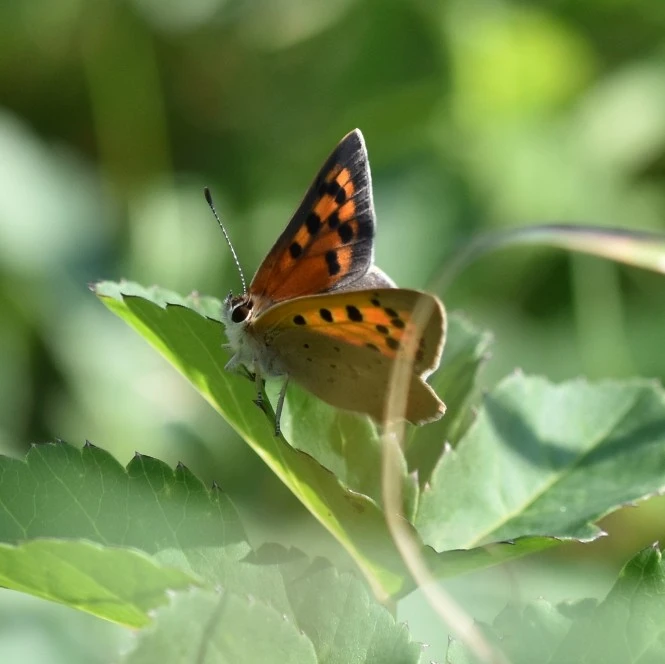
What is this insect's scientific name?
Lycaena phlaeas
